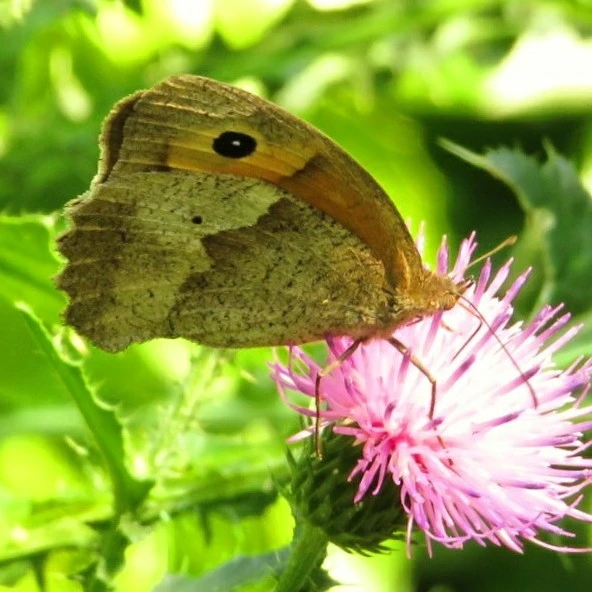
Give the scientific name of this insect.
Maniola jurtina
